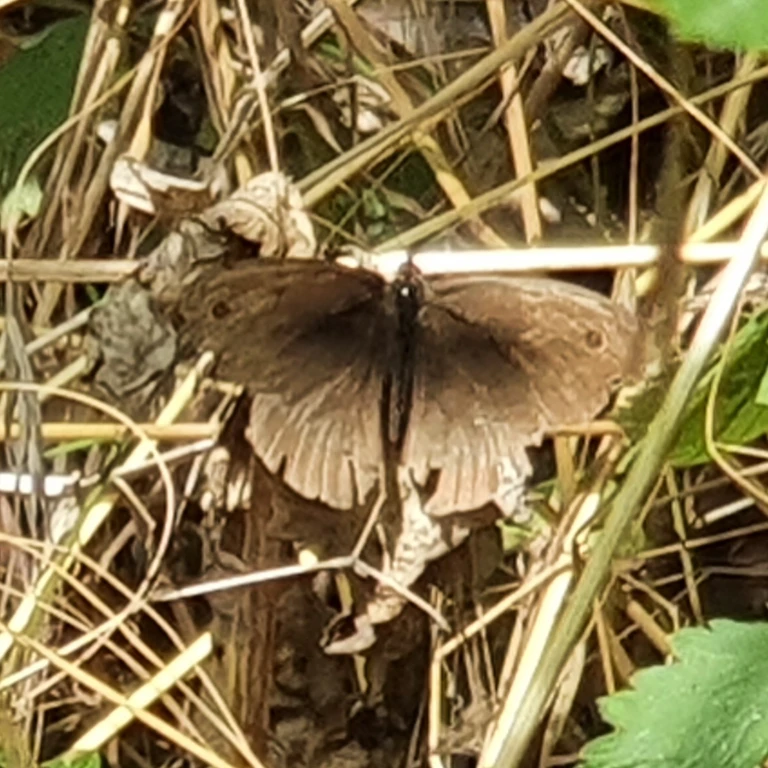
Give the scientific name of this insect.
Maniola jurtina
